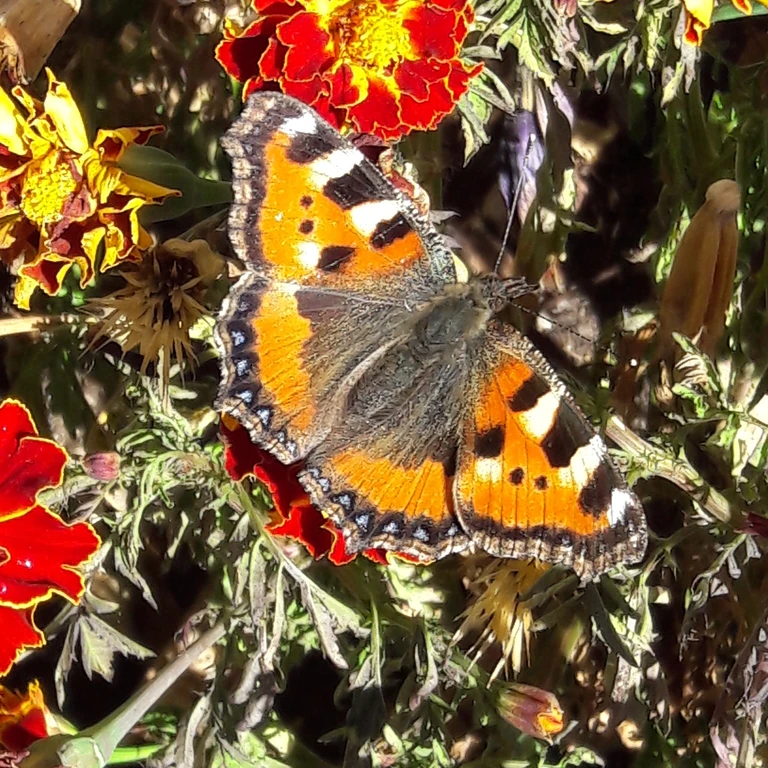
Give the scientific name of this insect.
Aglais urticae
